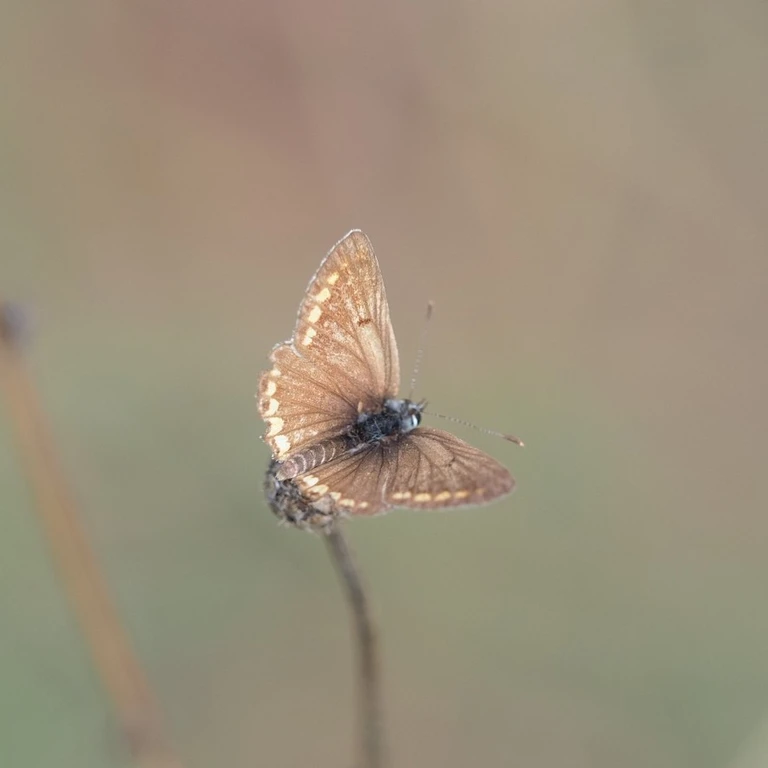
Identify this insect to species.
Aricia agestis/artaxerxes
